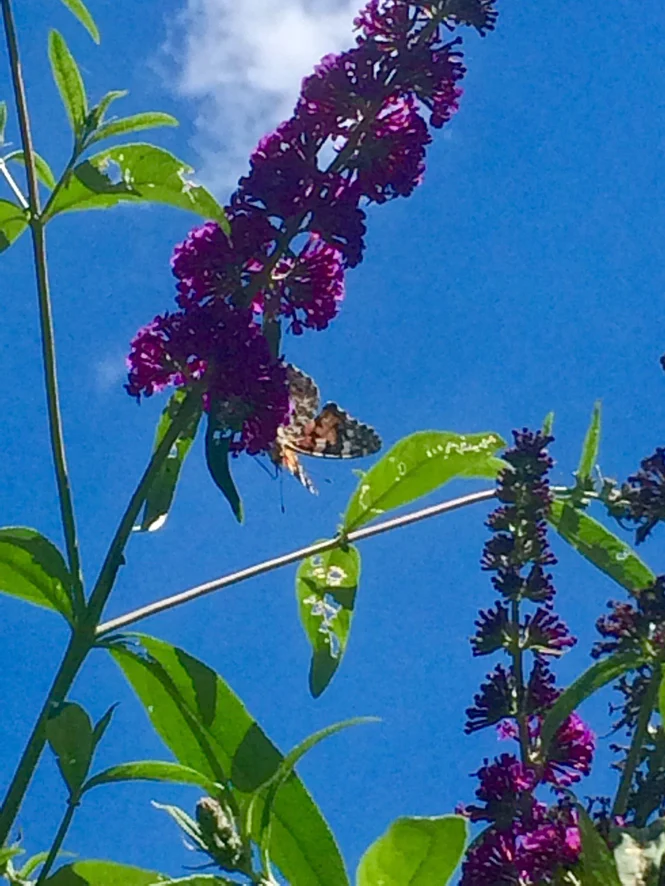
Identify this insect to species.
Vanessa cardui
